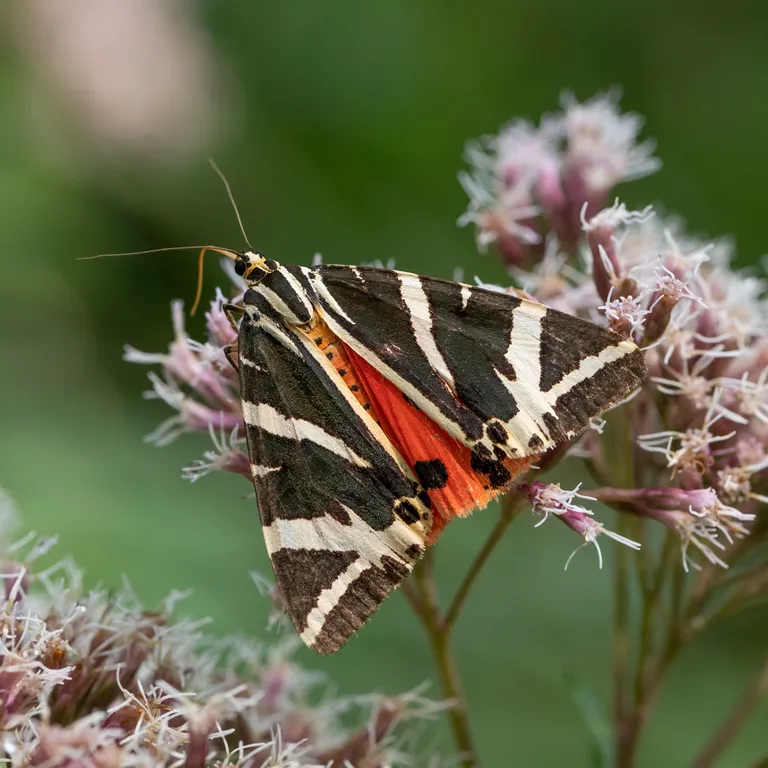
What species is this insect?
Euplagia quadripunctaria
